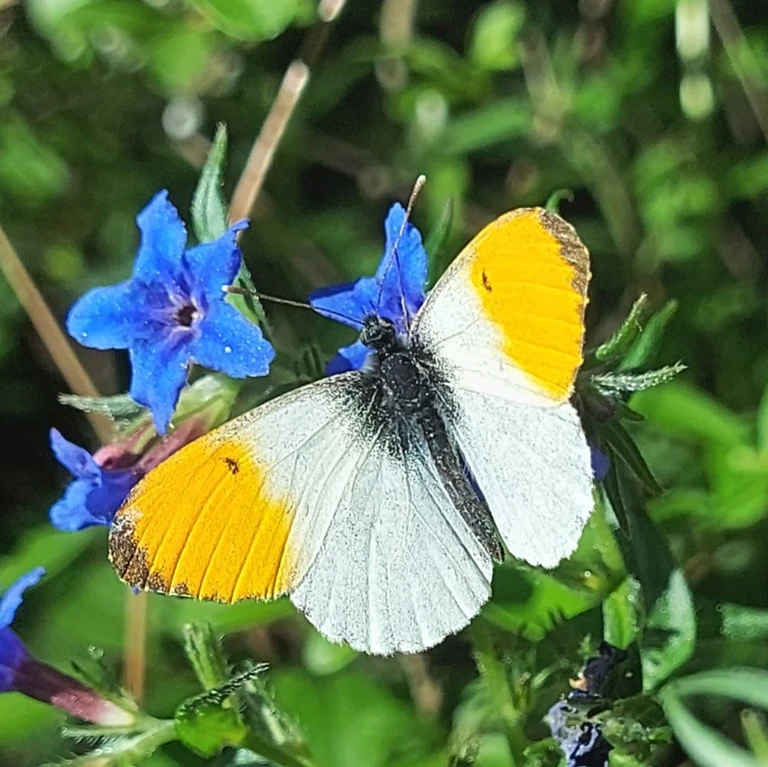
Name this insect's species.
Anthocharis cardamines
